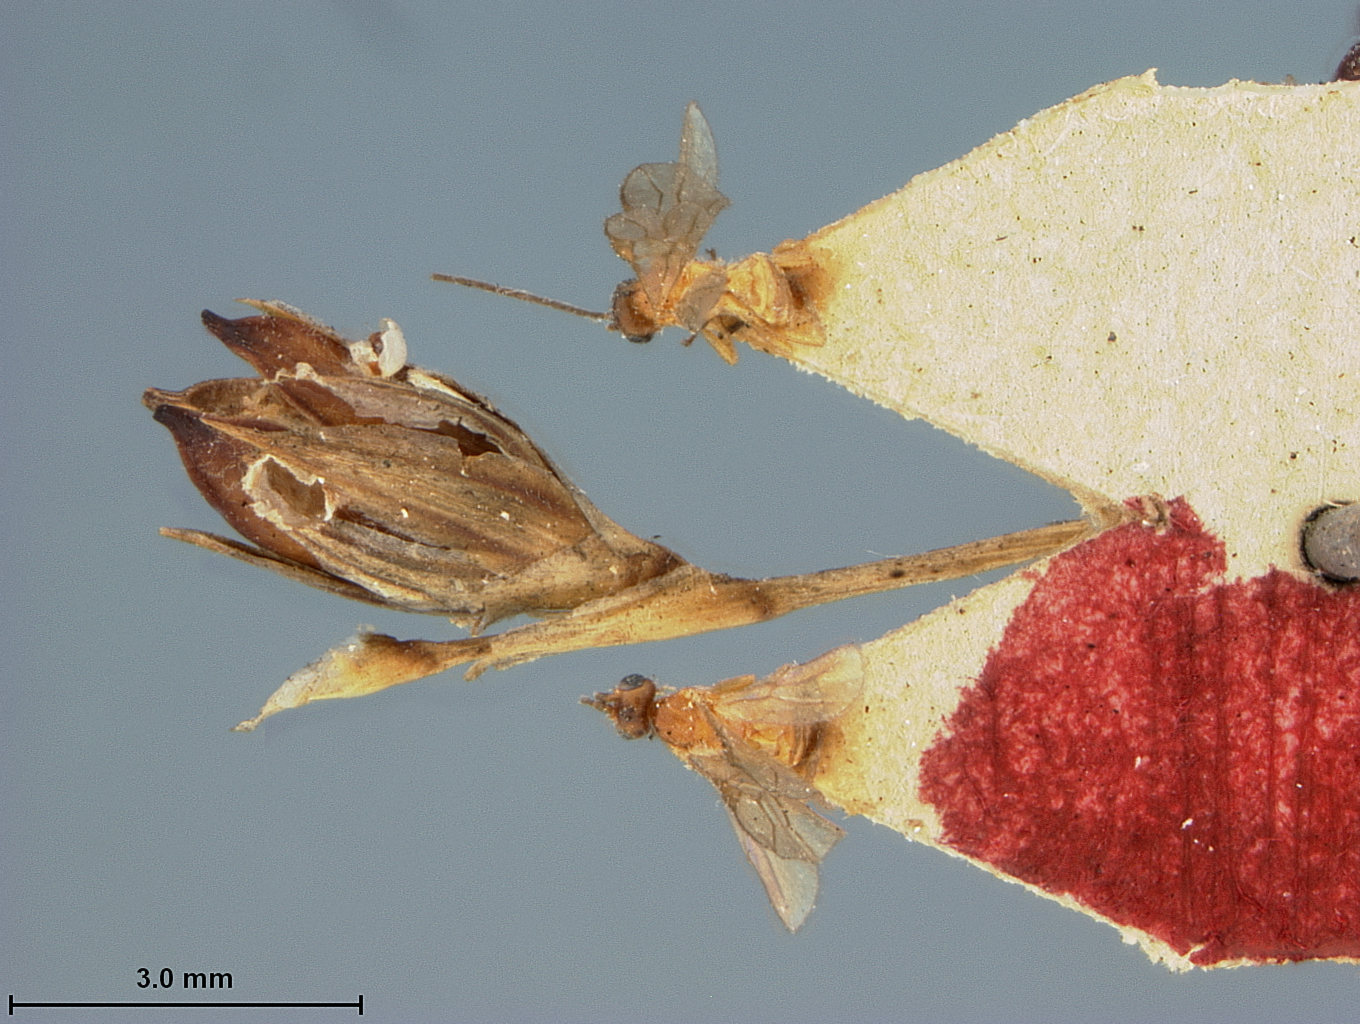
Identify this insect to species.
Bracon junceicola
